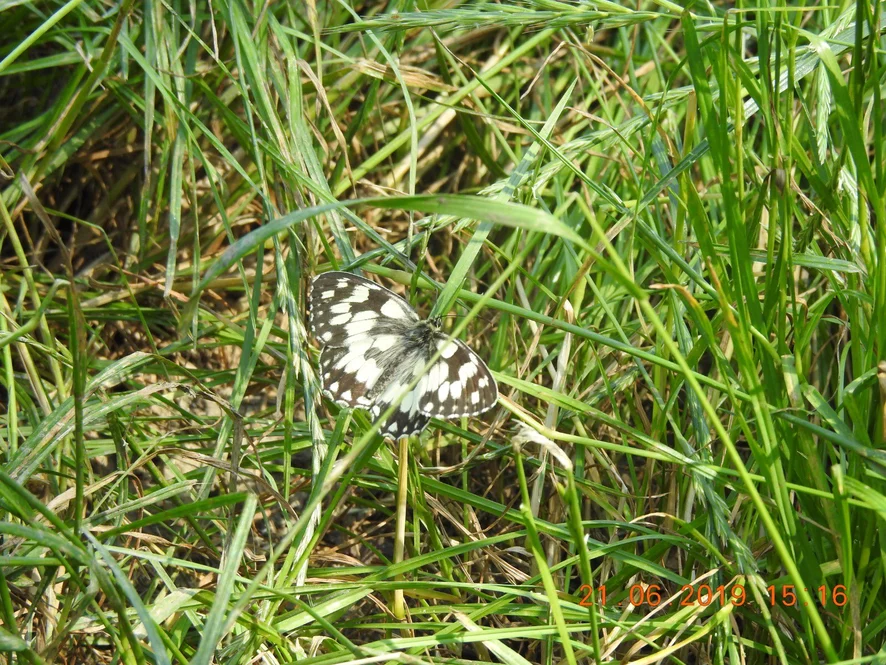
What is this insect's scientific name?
Melanargia galathea
